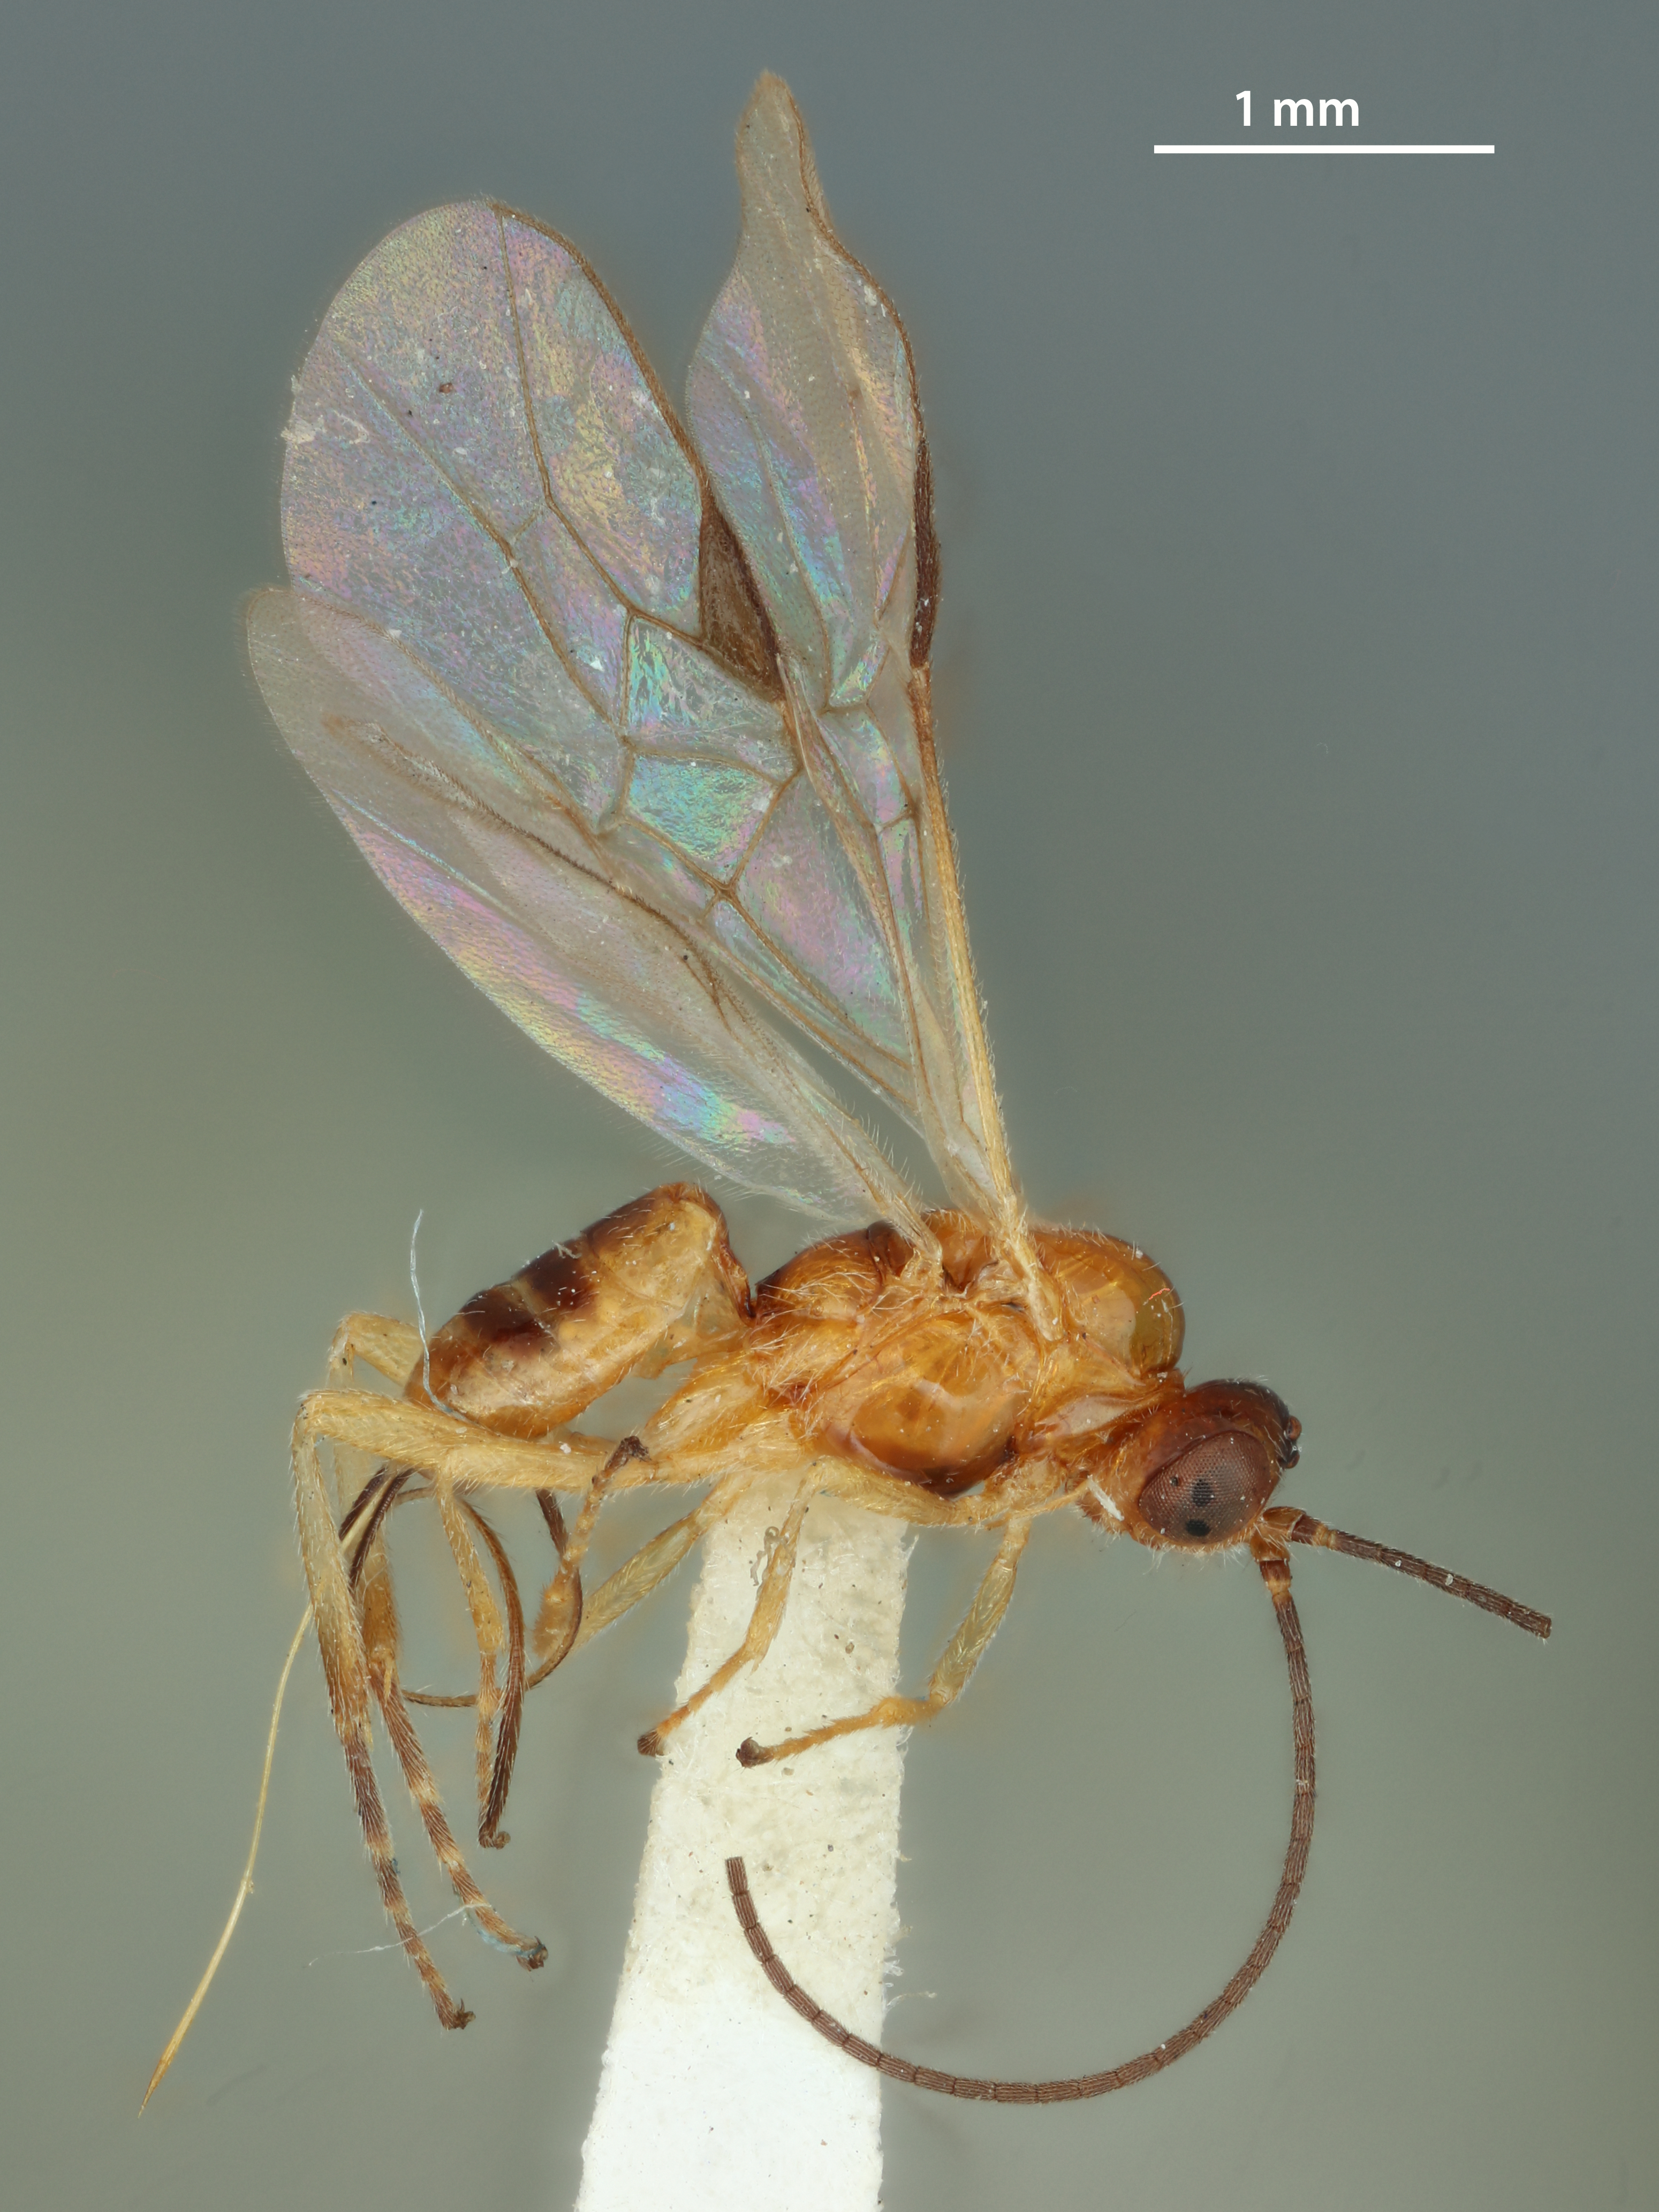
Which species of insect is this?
Bracon euura
